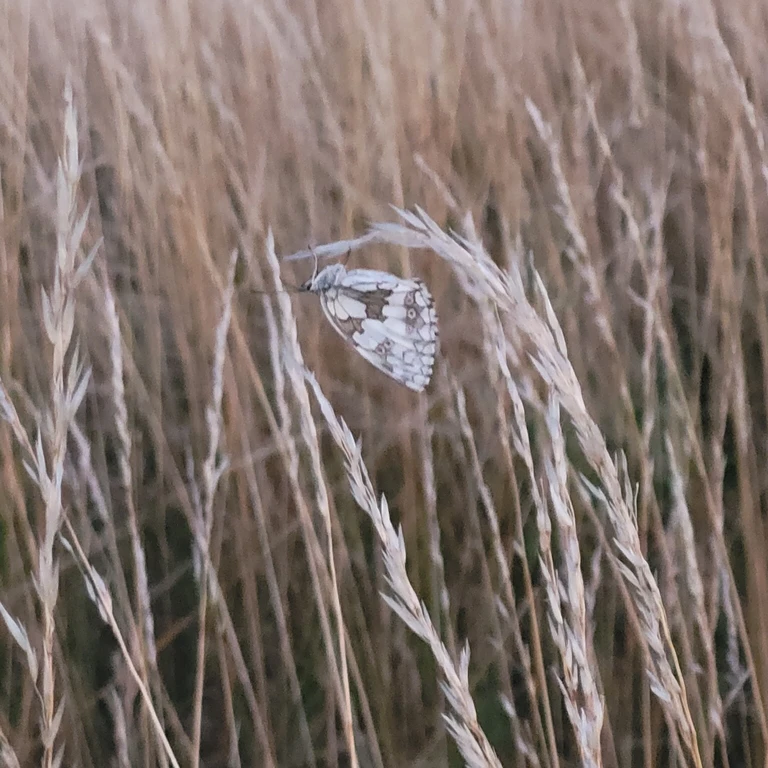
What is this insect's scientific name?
Melanargia galathea
